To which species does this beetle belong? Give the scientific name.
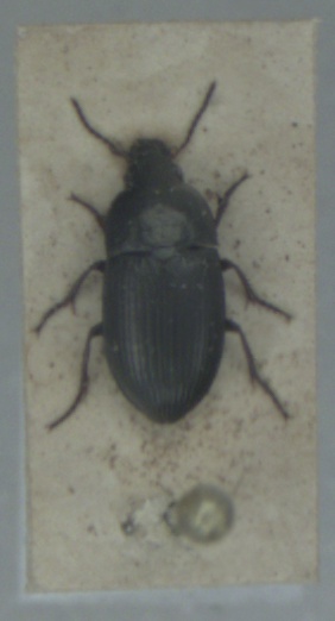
Amara curta
